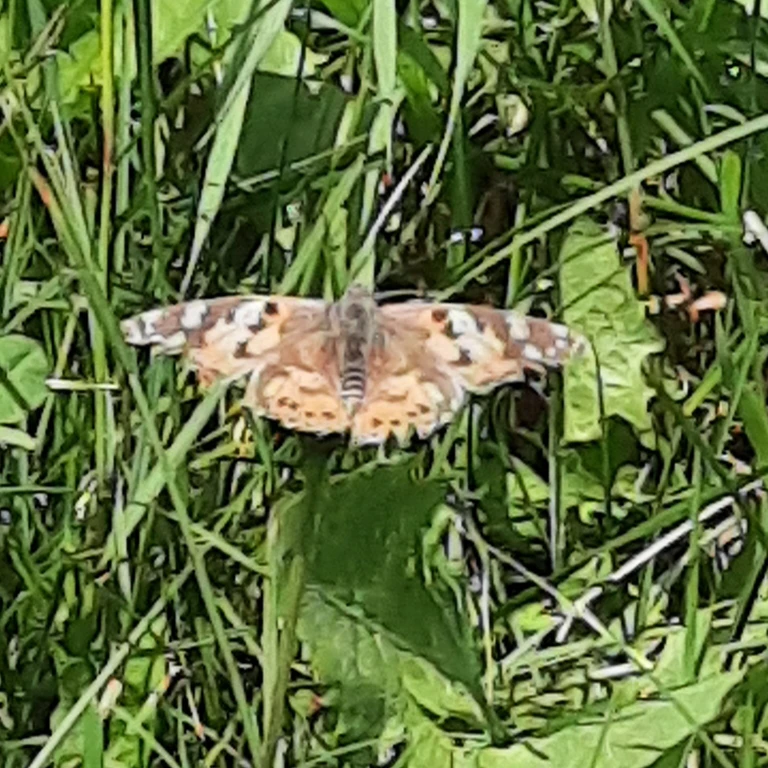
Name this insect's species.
Vanessa cardui
